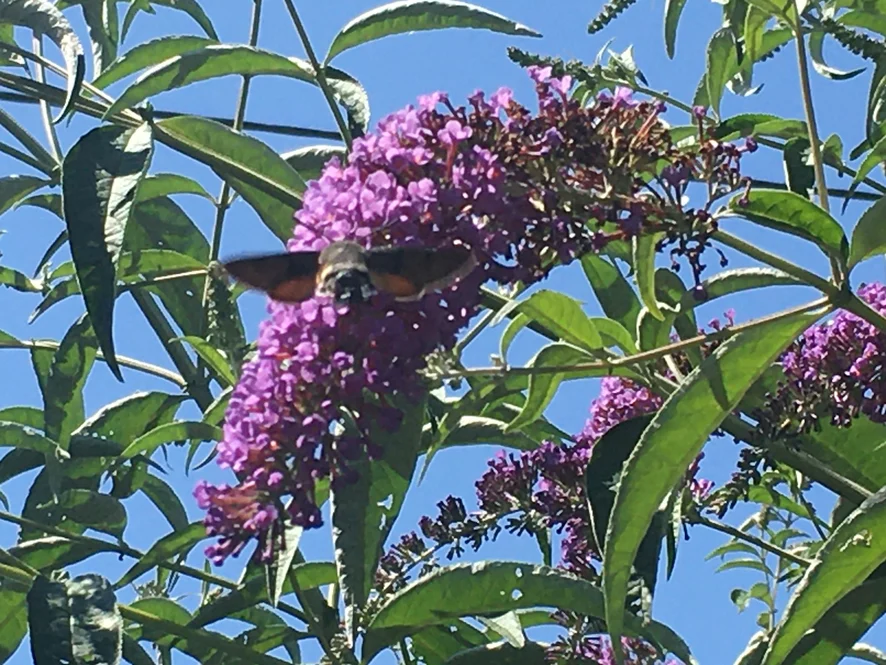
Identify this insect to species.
Macroglossum stellatarum
